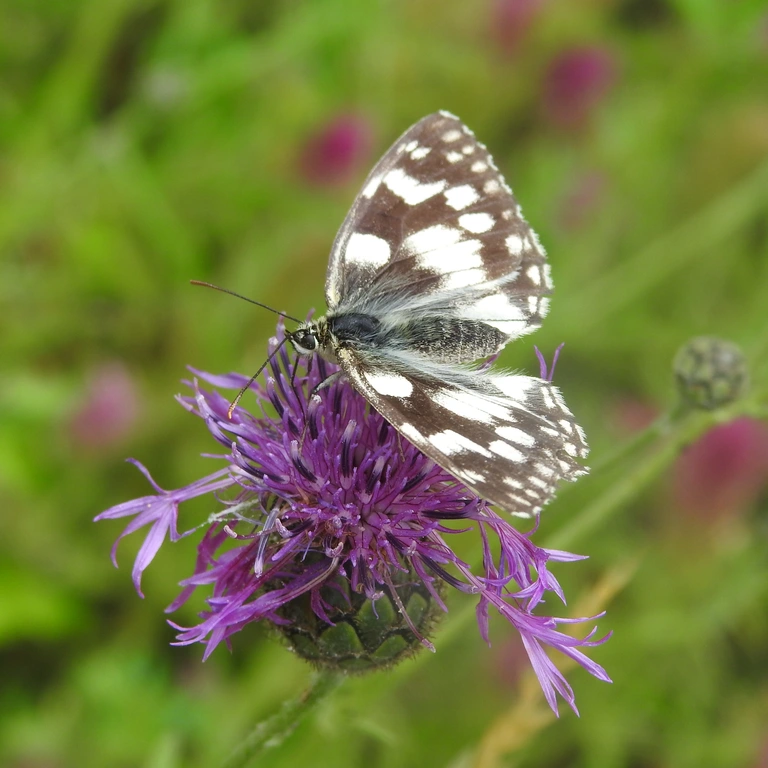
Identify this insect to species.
Melanargia galathea
